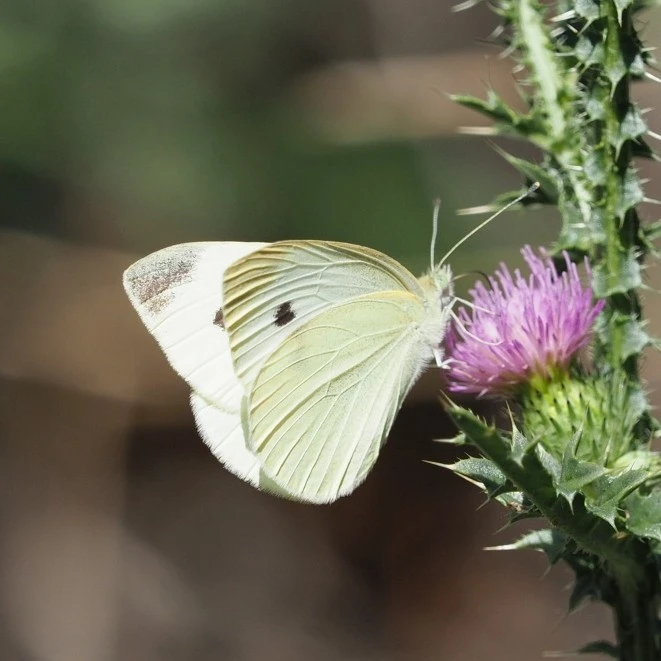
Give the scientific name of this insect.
Pieris rapae
